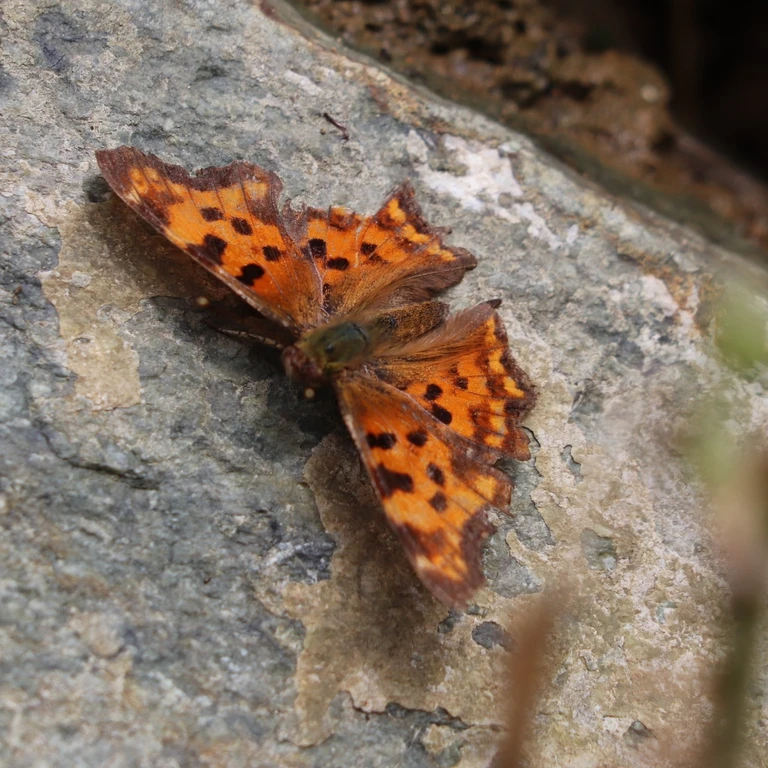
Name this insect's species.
Polygonia c-album
